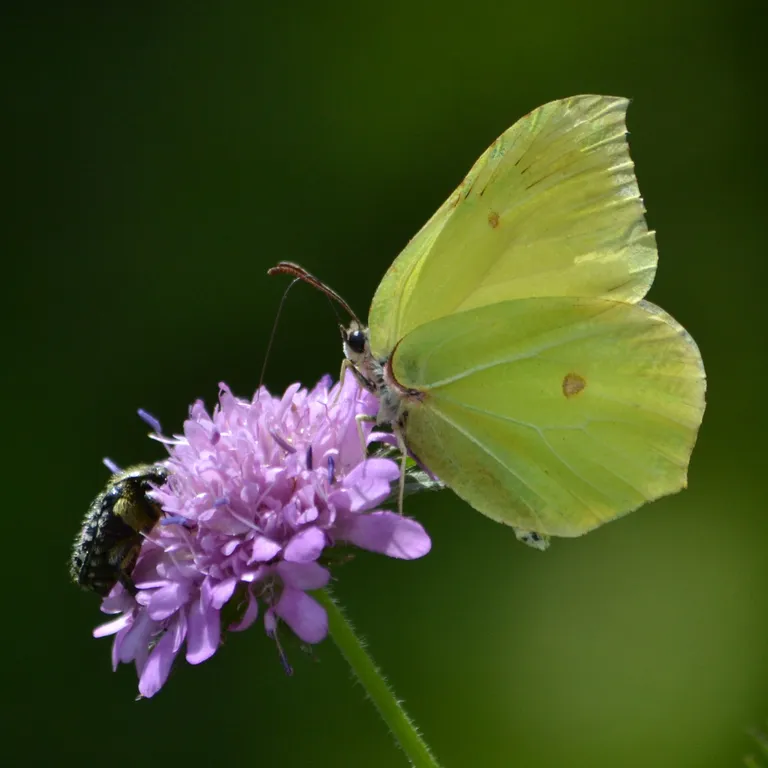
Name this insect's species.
Gonepteryx rhamni
